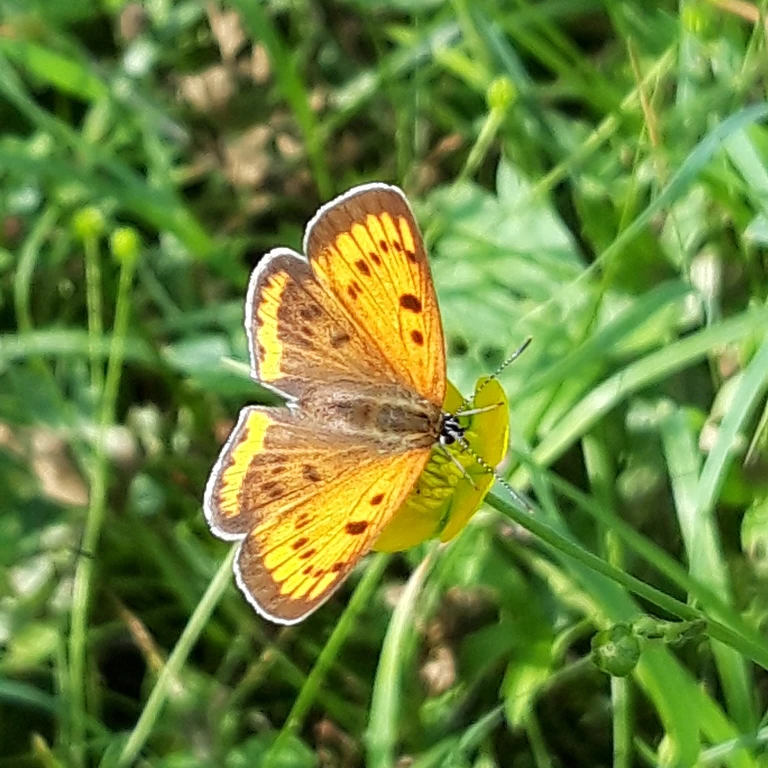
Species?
Lycaena dispar
